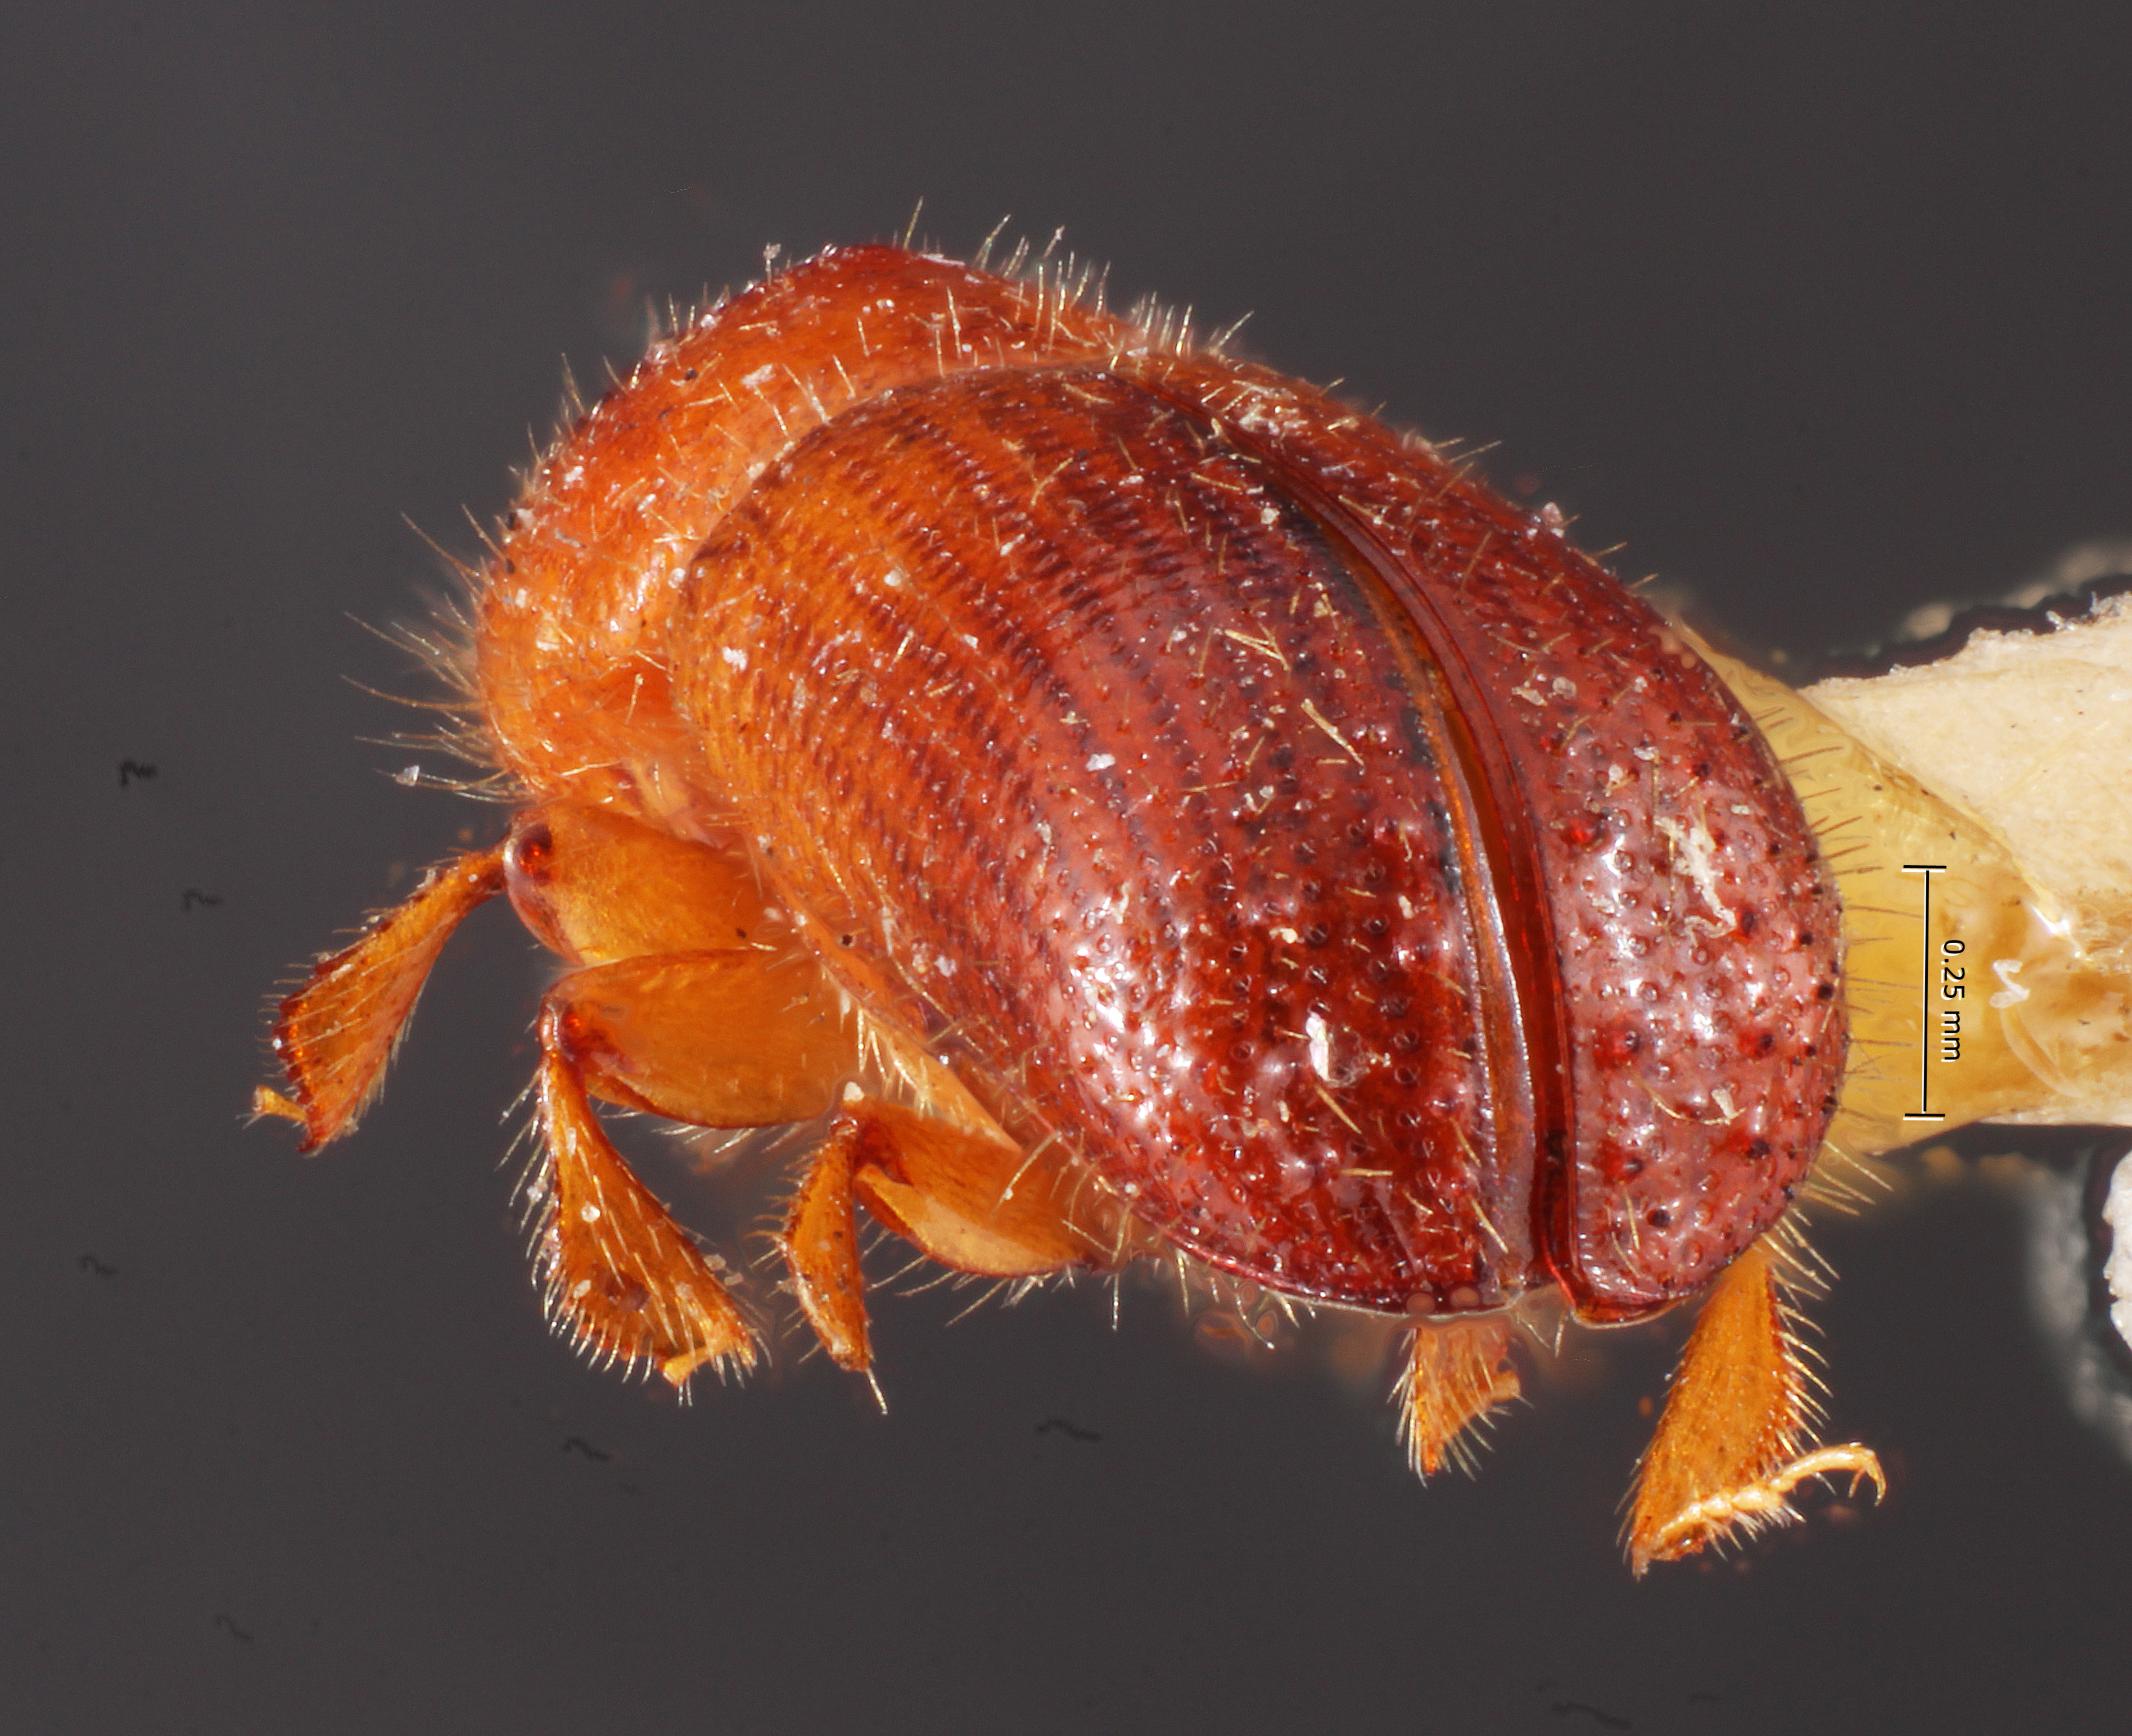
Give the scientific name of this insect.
Xyleborus scopulorum
